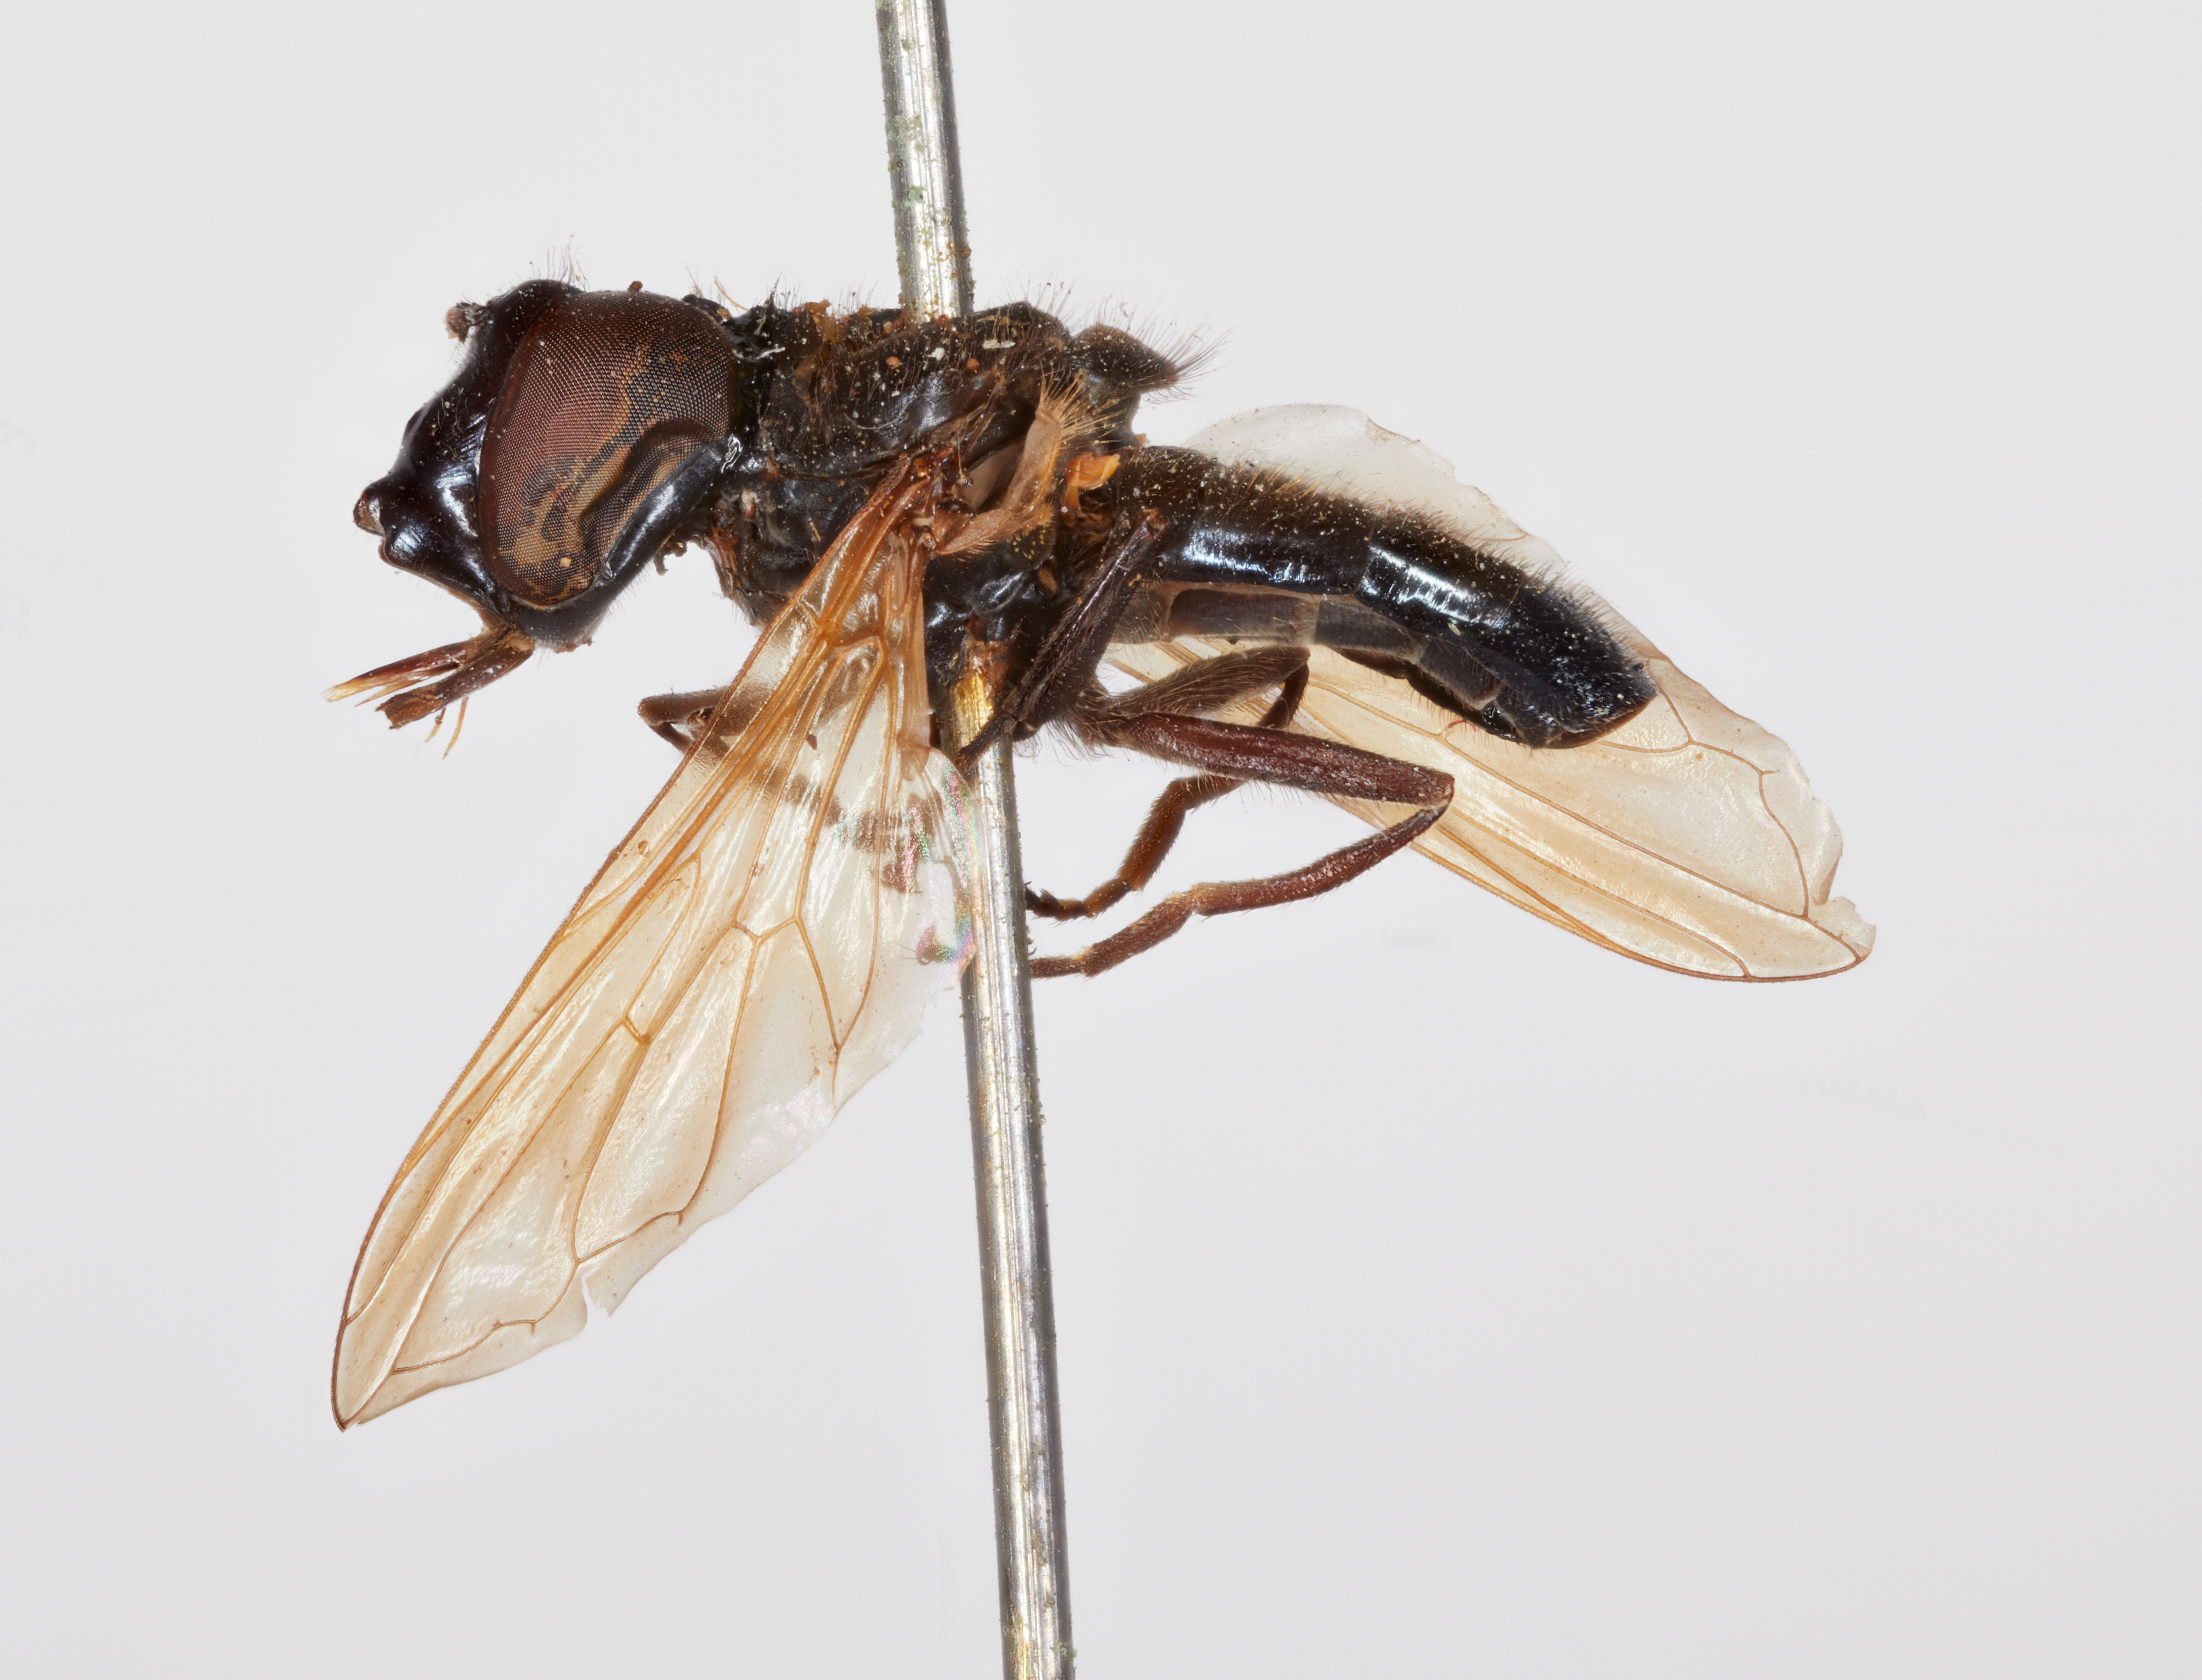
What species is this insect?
Chilosia versipellis
